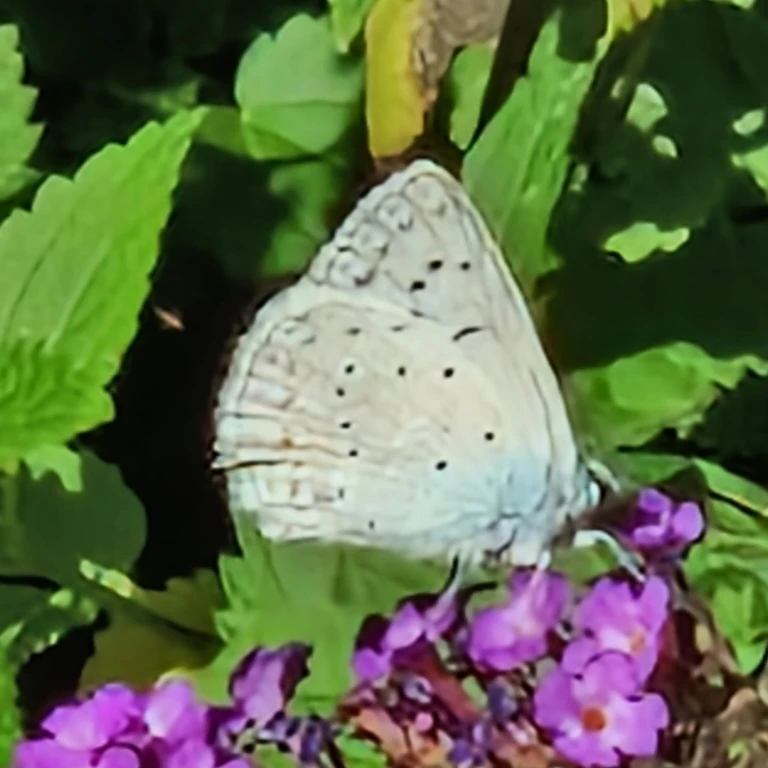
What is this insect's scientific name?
Polyommatus daphnis
